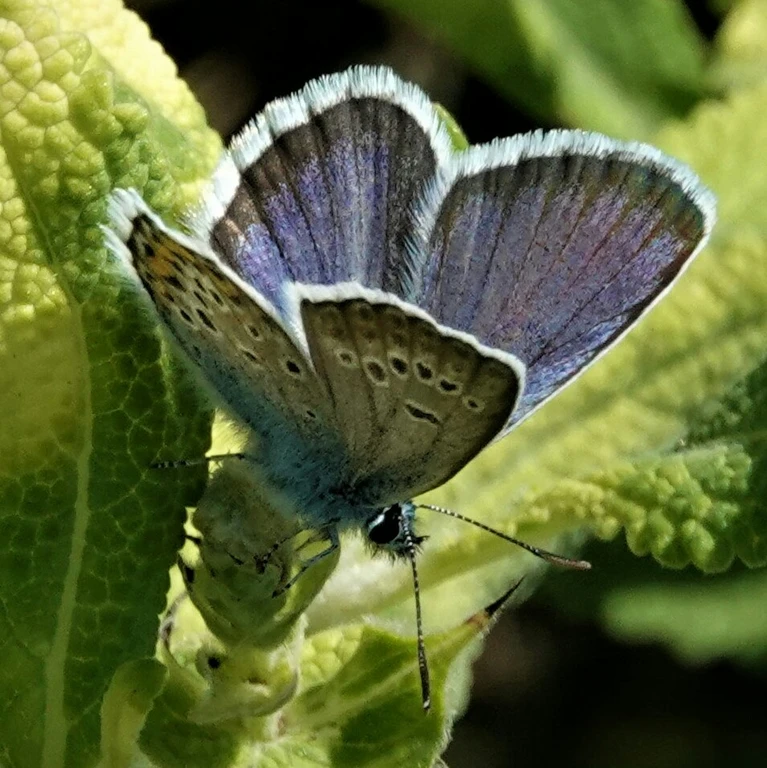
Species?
Plebejus argus
